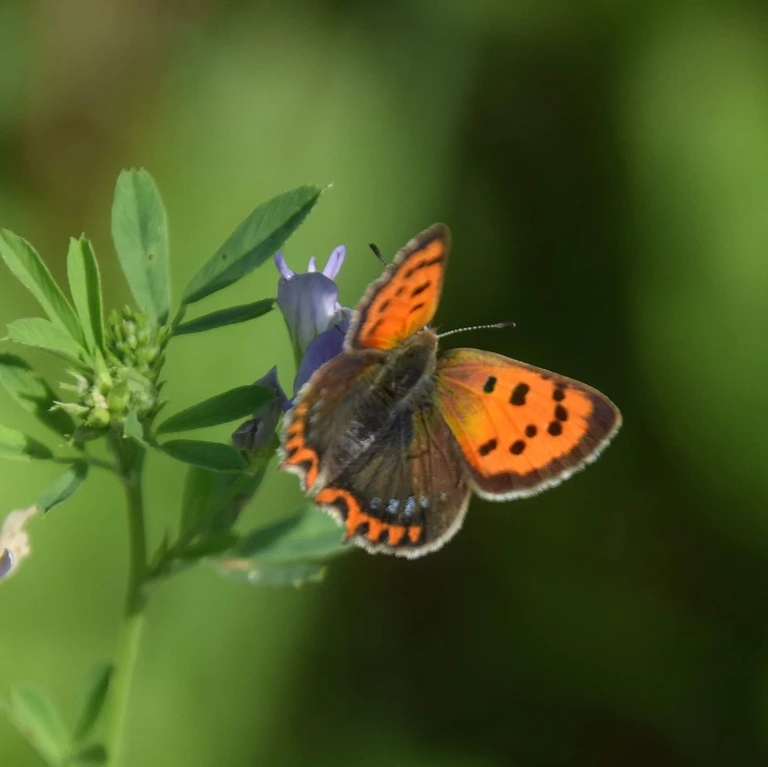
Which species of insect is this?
Lycaena phlaeas
